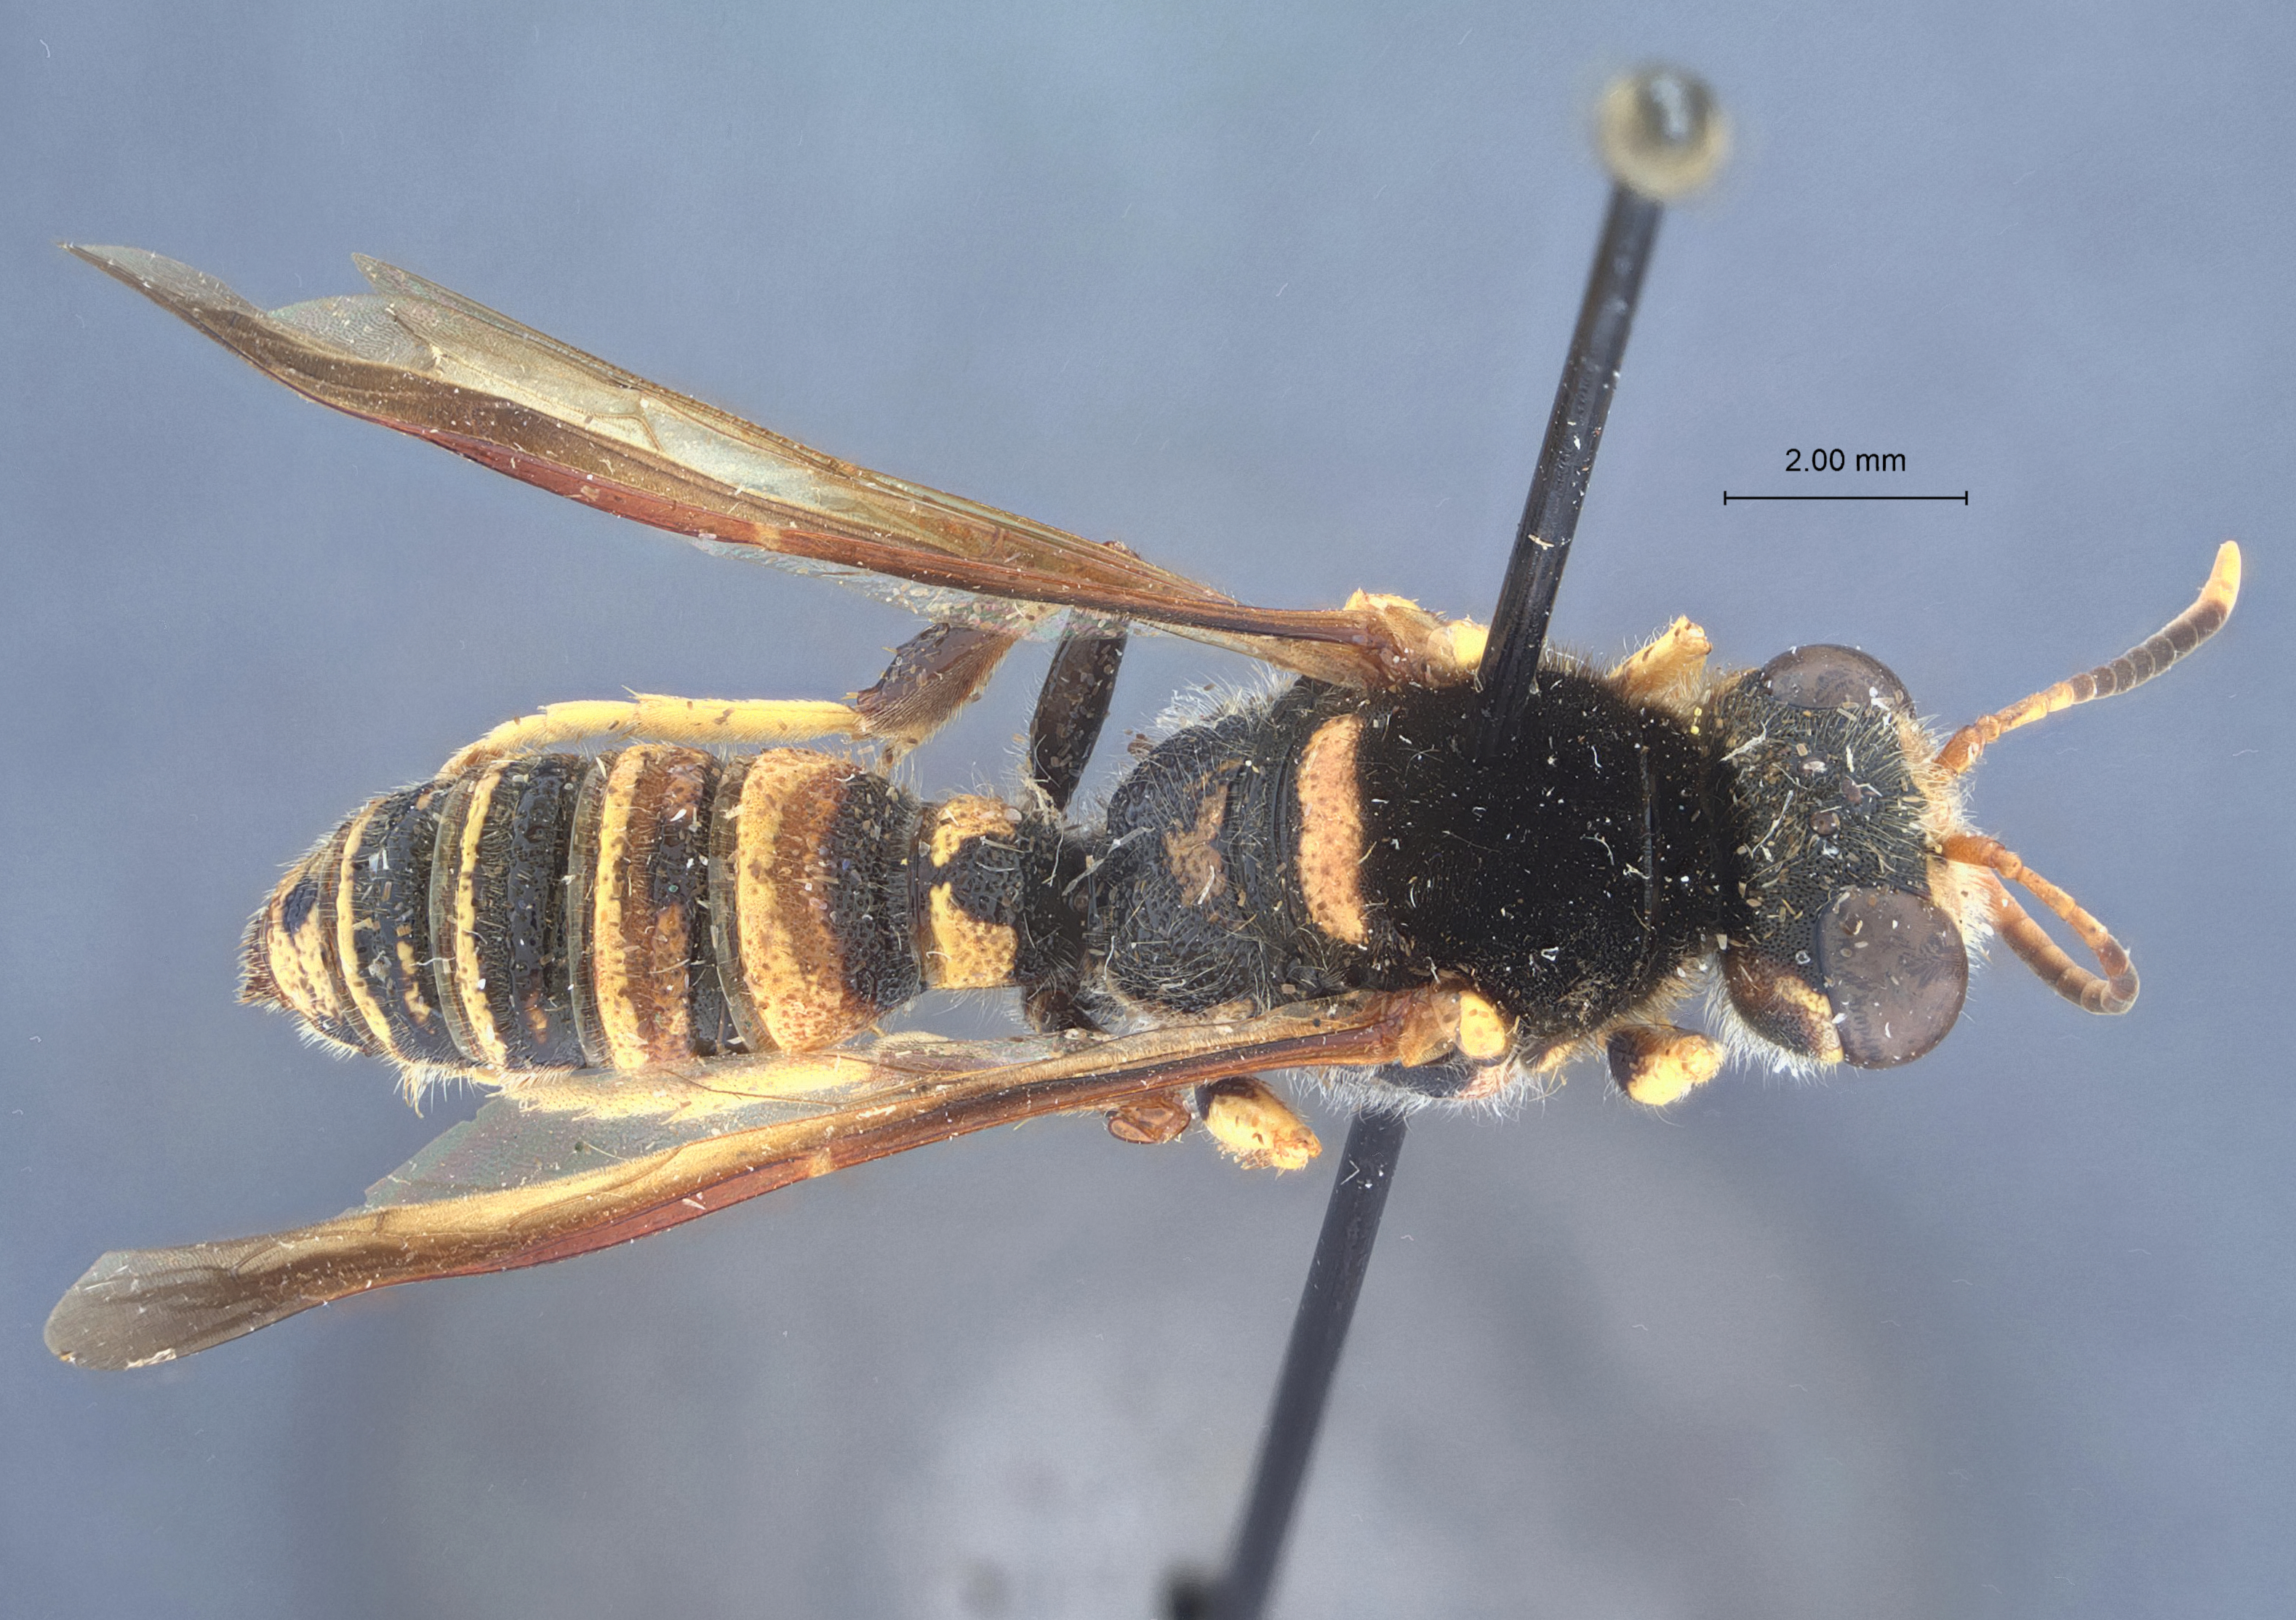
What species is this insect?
Eucerceris velutina
